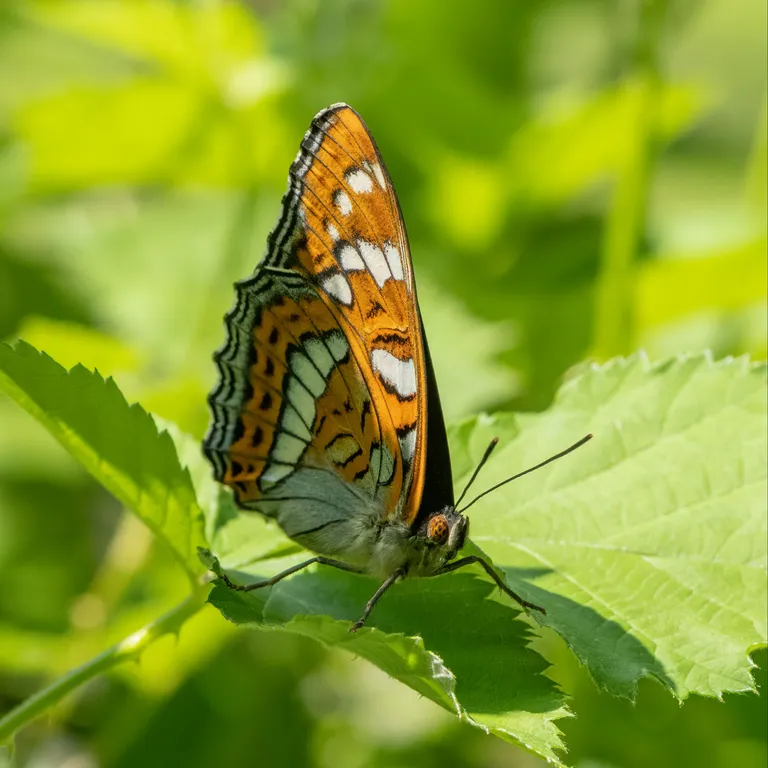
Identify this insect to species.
Limenitis populi
